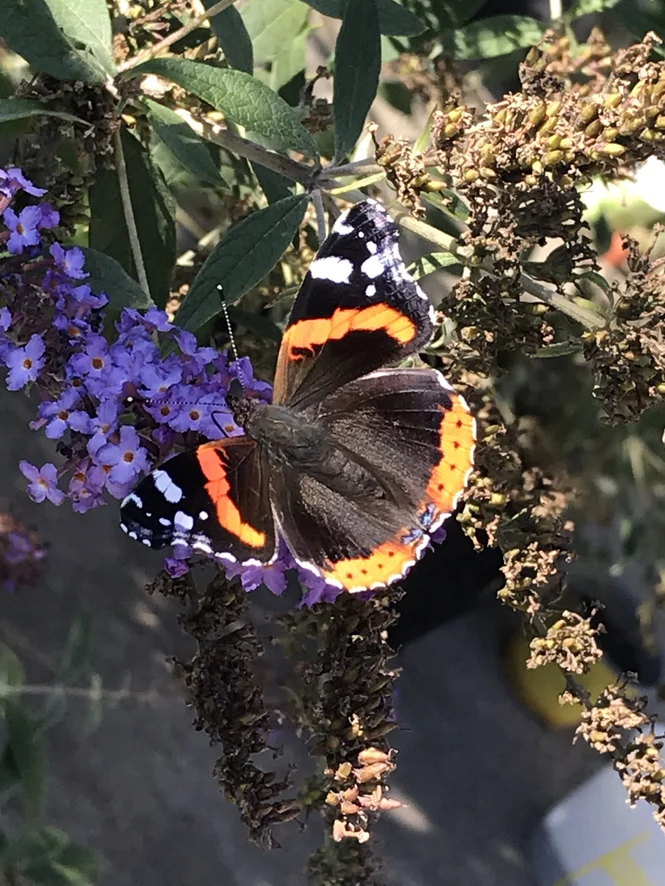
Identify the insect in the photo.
Vanessa atalanta
